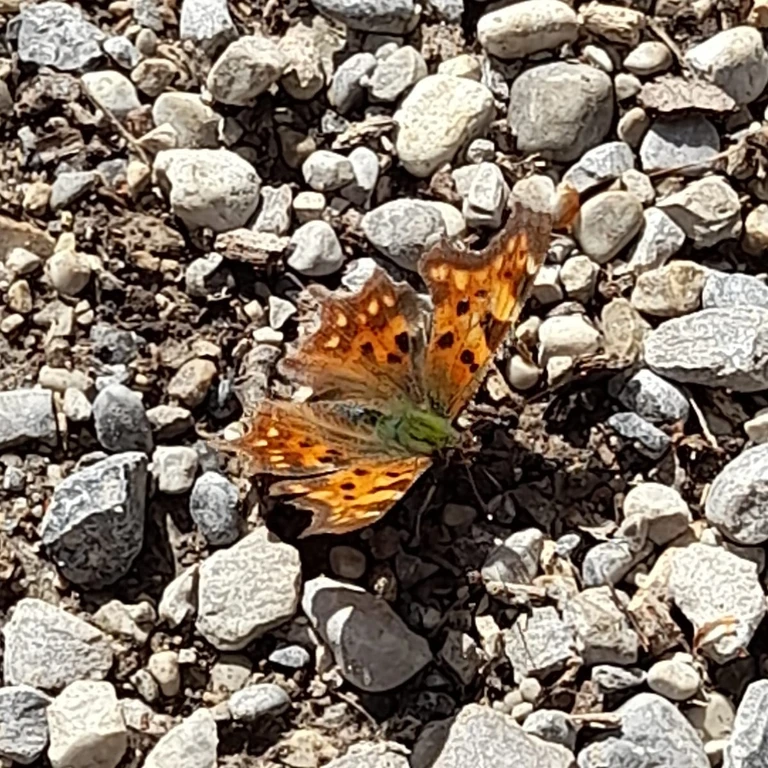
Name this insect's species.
Polygonia c-album
